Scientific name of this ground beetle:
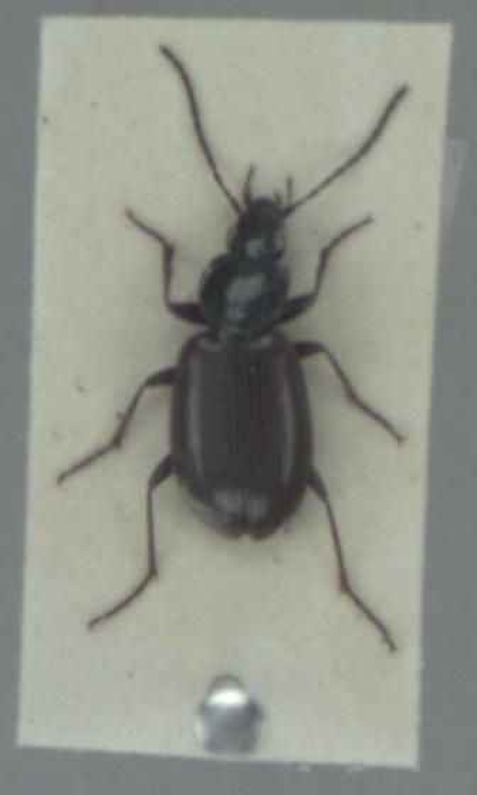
Agonum fuliginosum
